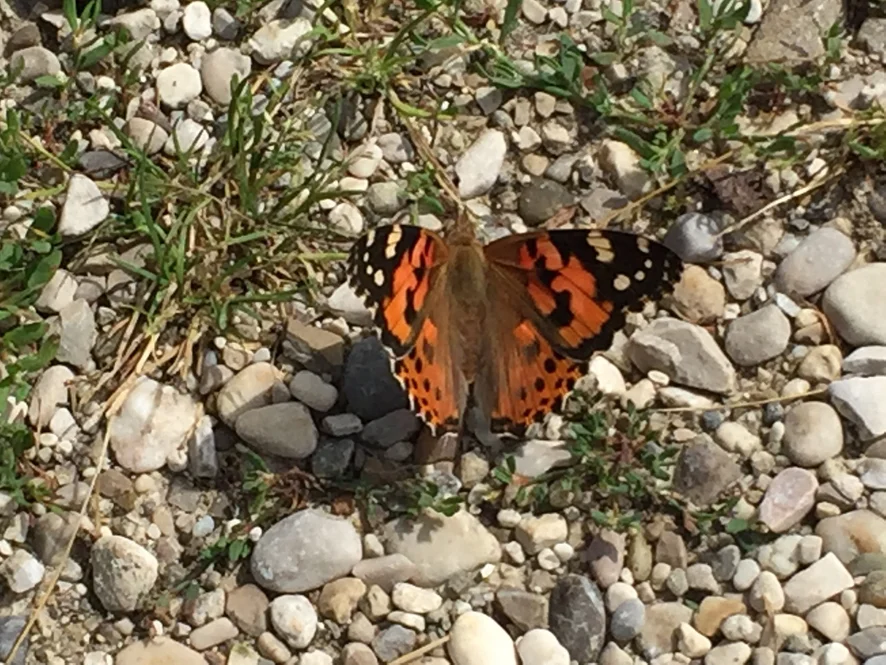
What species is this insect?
Vanessa cardui
